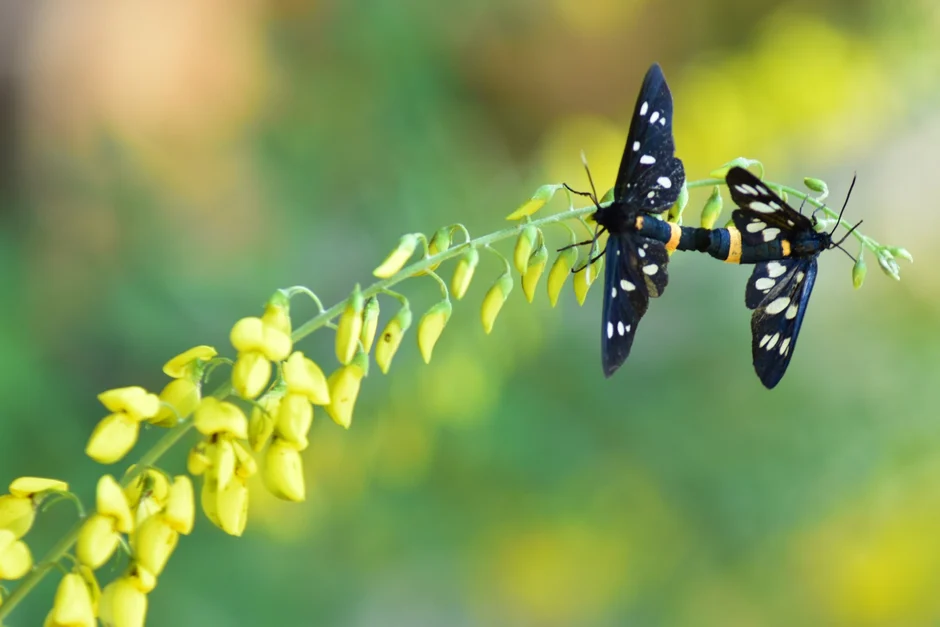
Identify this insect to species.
Amata phegea
